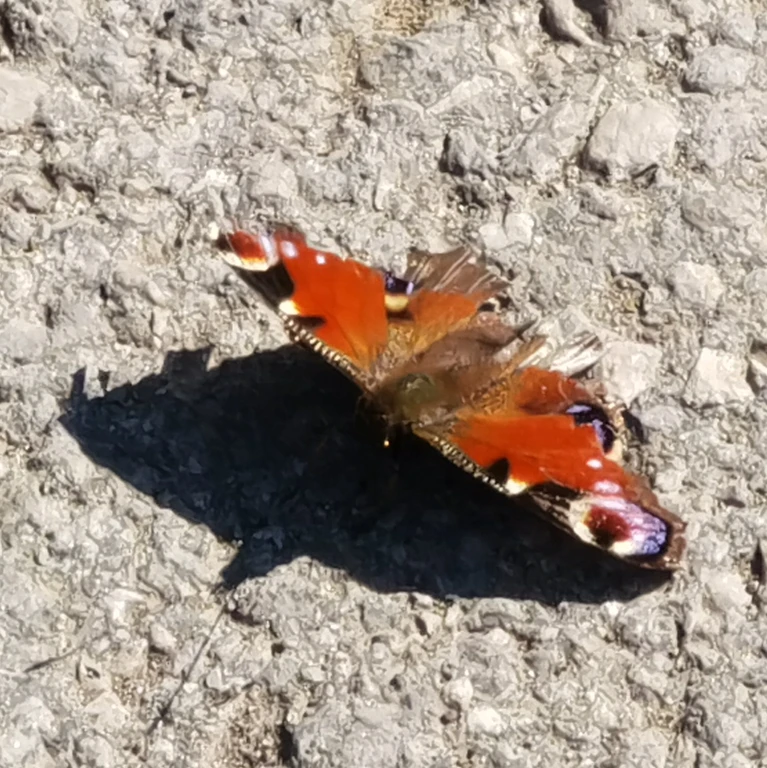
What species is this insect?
Aglais io
